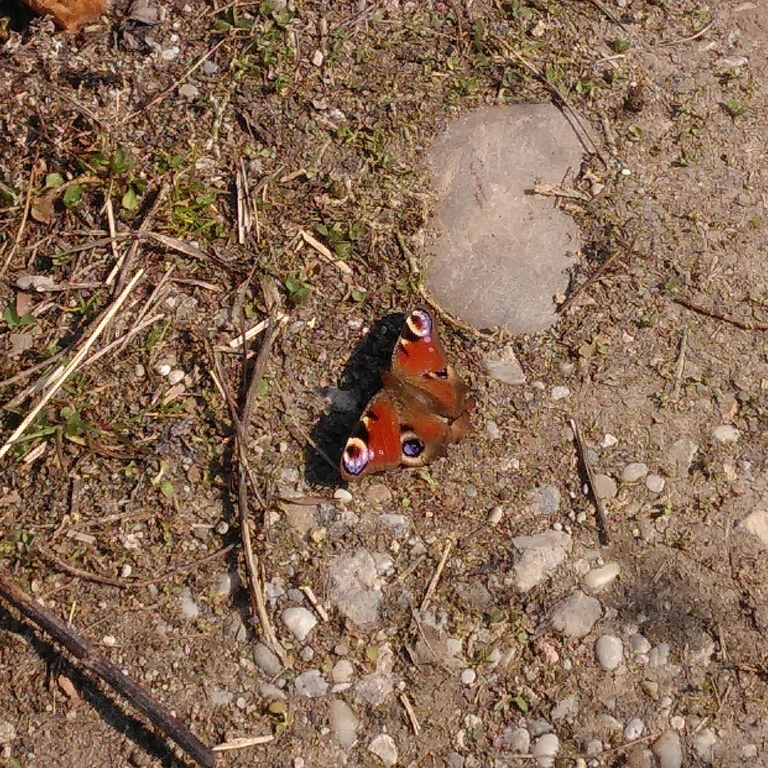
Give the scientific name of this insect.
Aglais io
